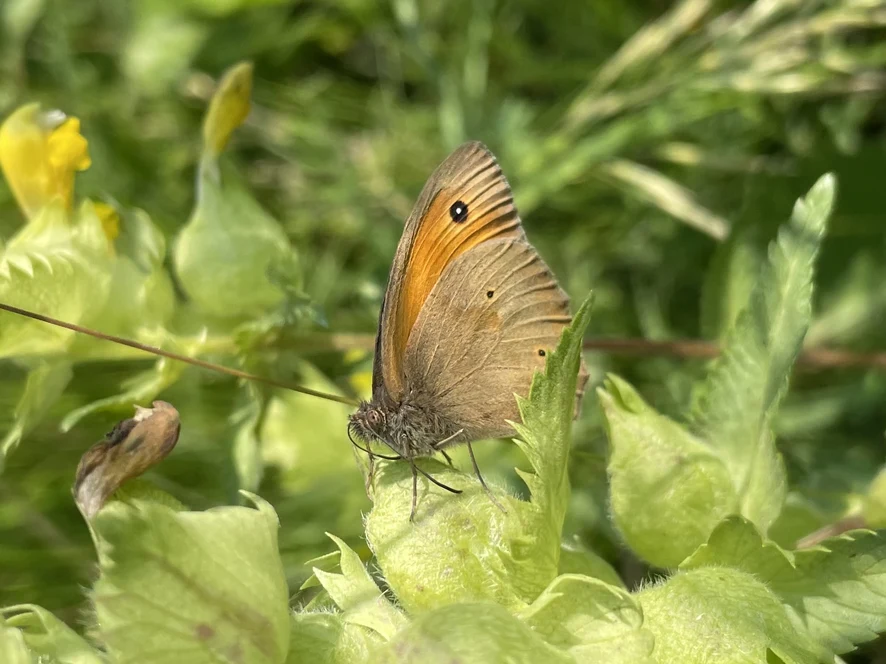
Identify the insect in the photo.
Maniola jurtina
